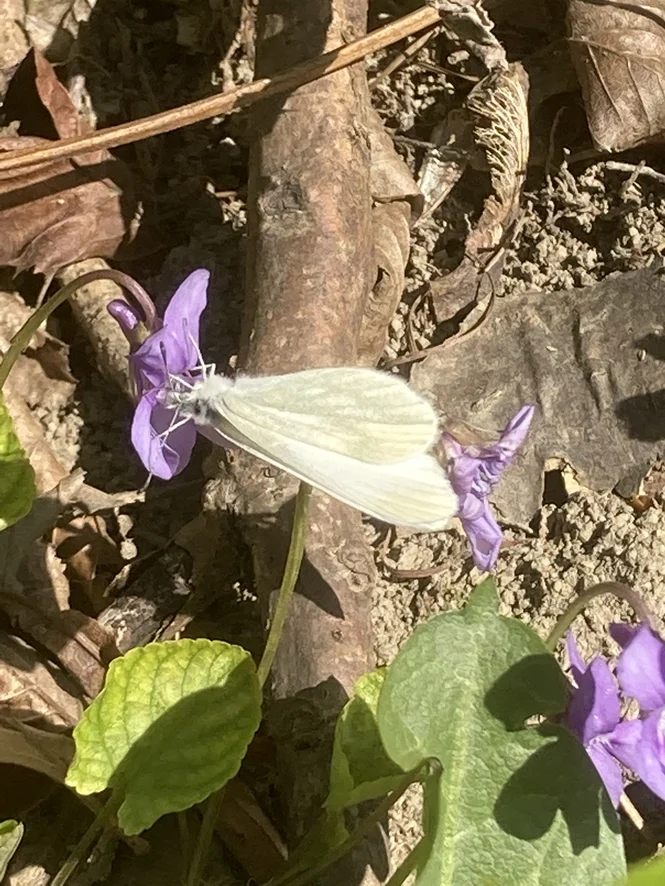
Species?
Leptidea sinapis/juvernica
